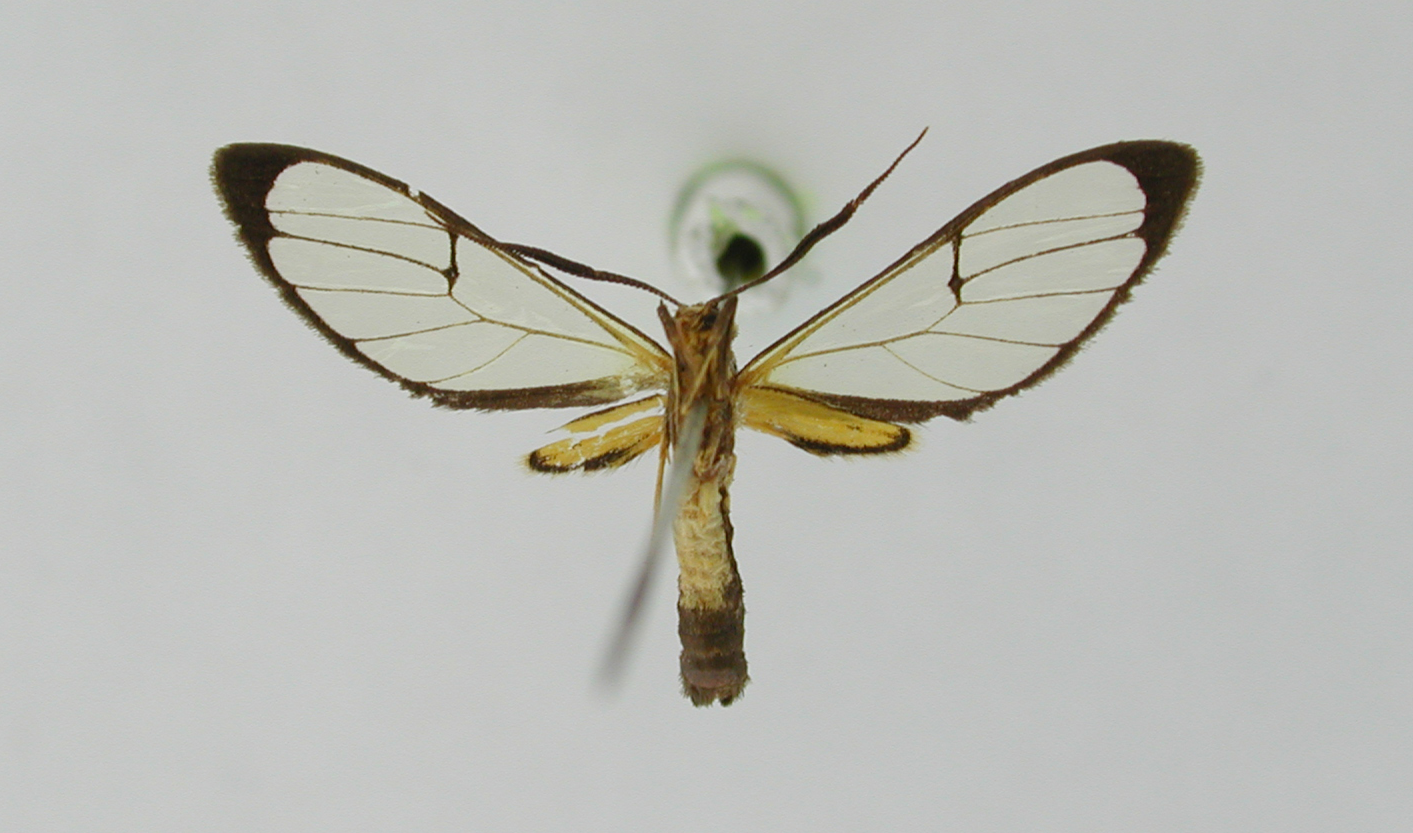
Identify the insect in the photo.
Diptilon aterea
